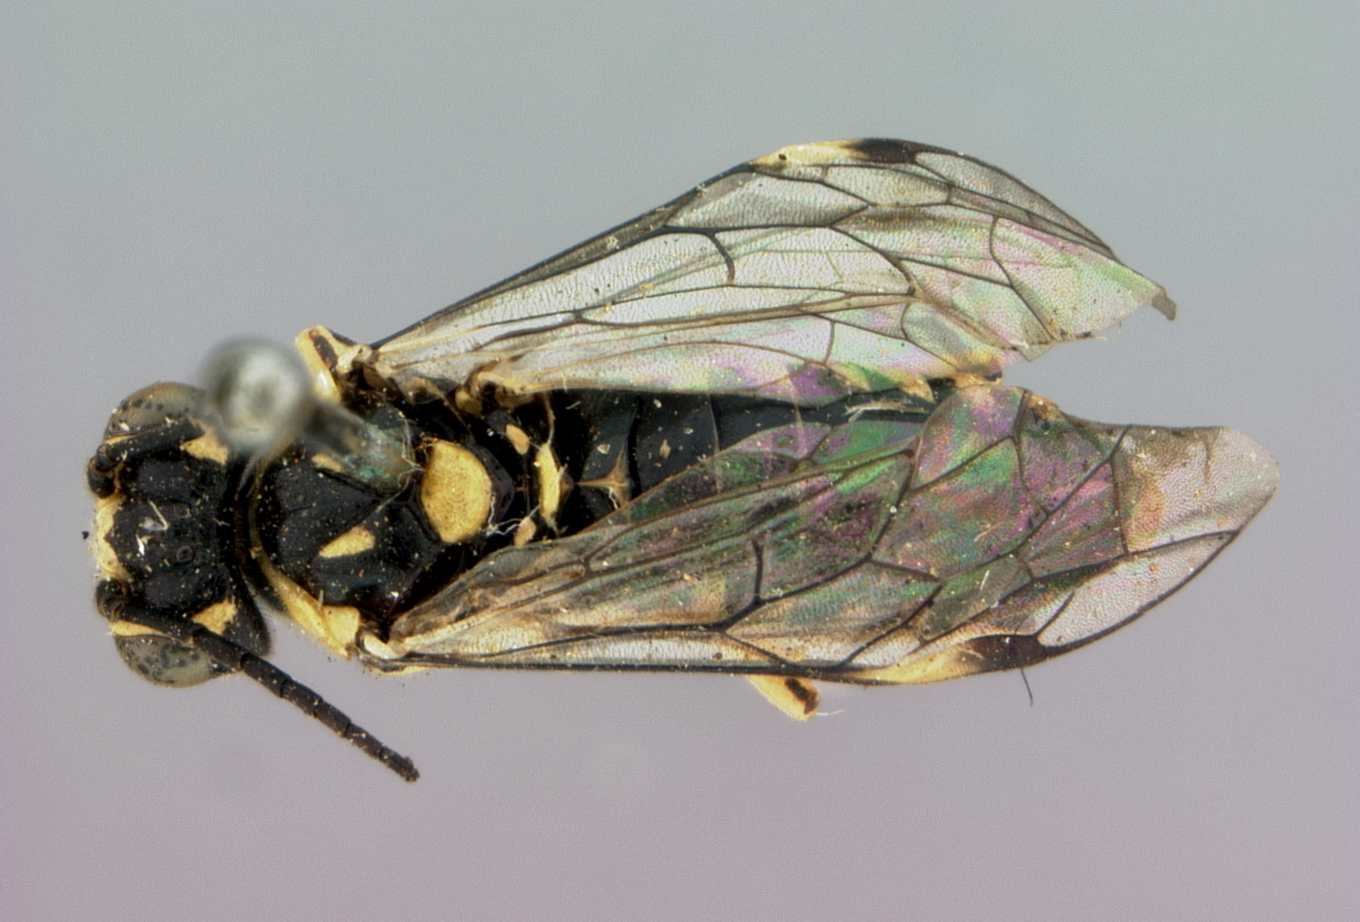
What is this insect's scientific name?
Rhogogaster pitohatus
